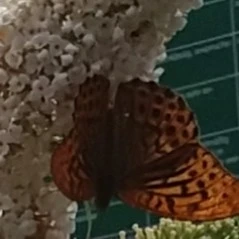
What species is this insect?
Argynnis paphia
